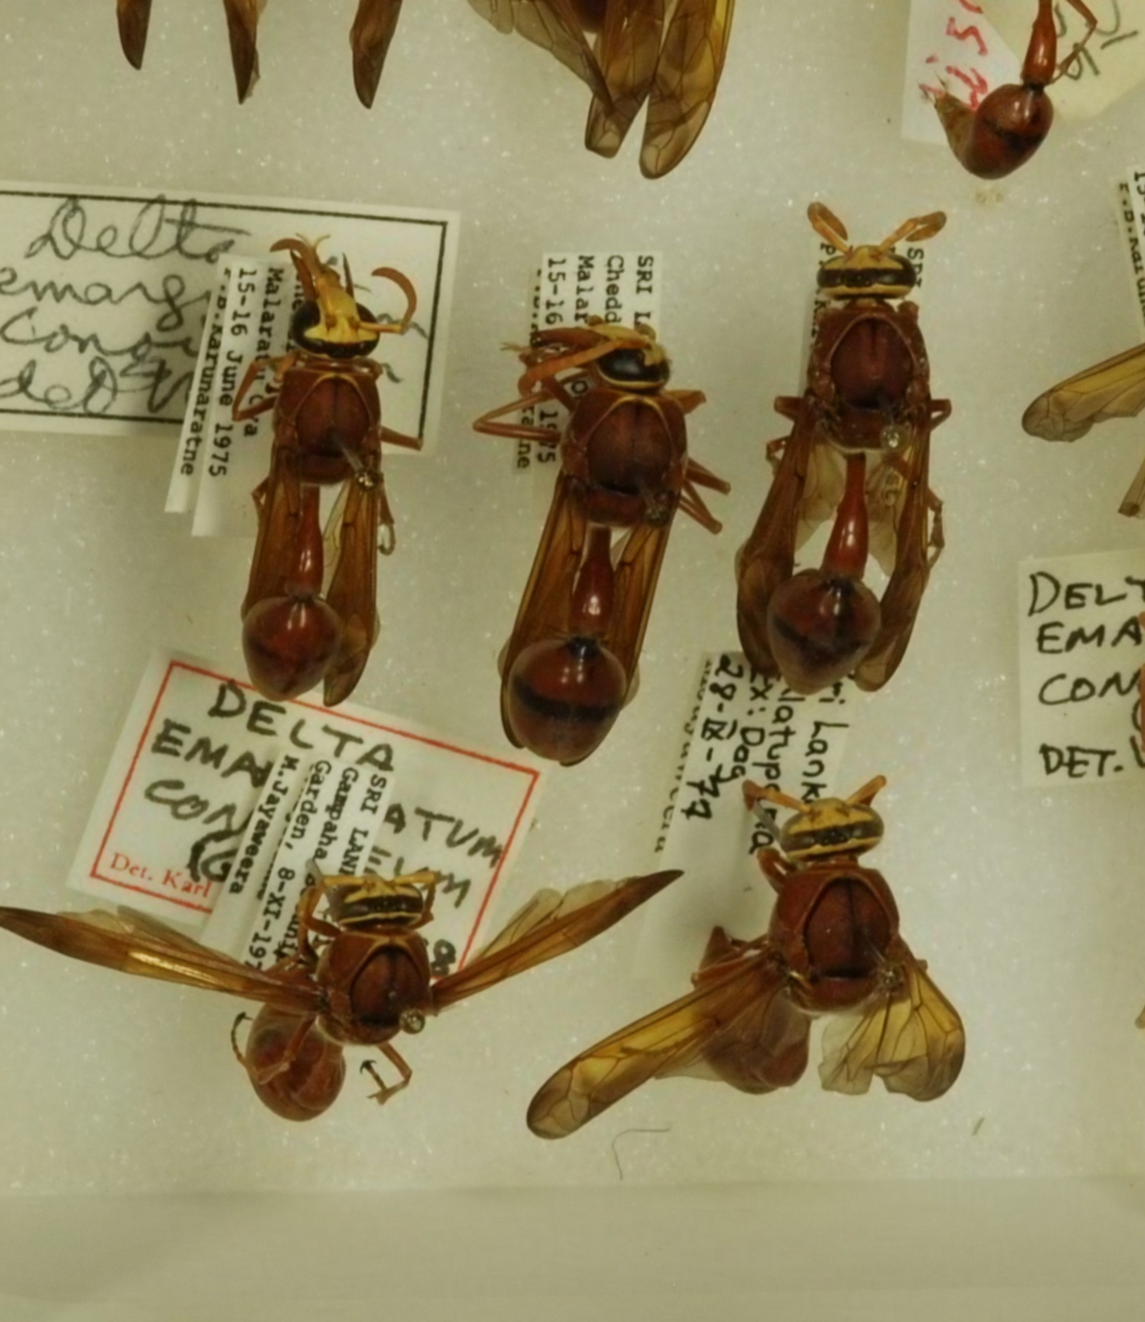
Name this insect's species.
Delta conoideum
